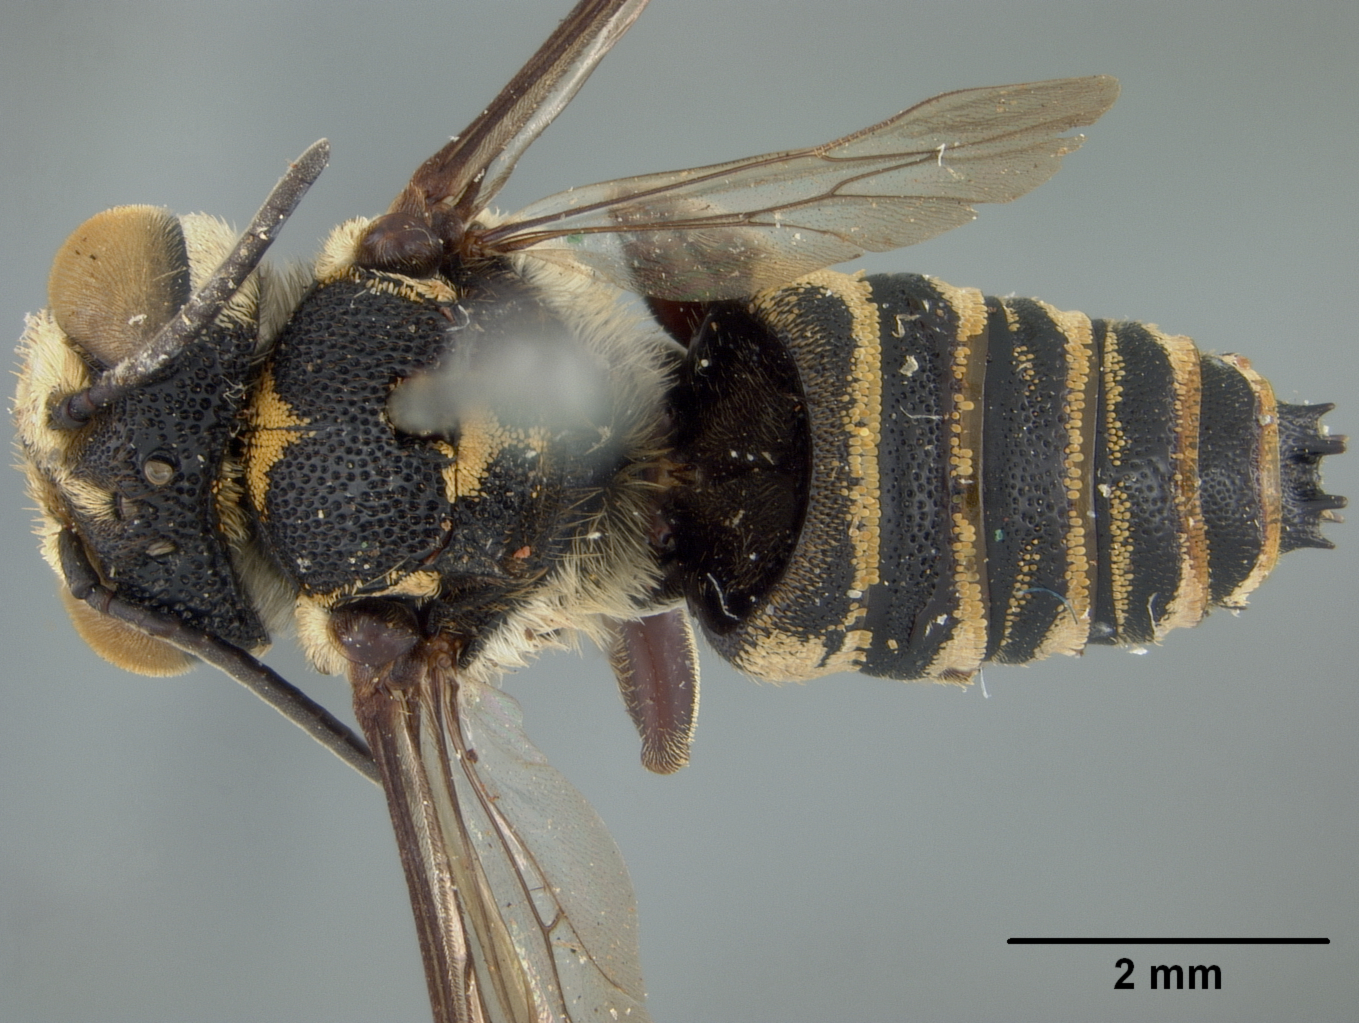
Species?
Coelioxys bakeri
